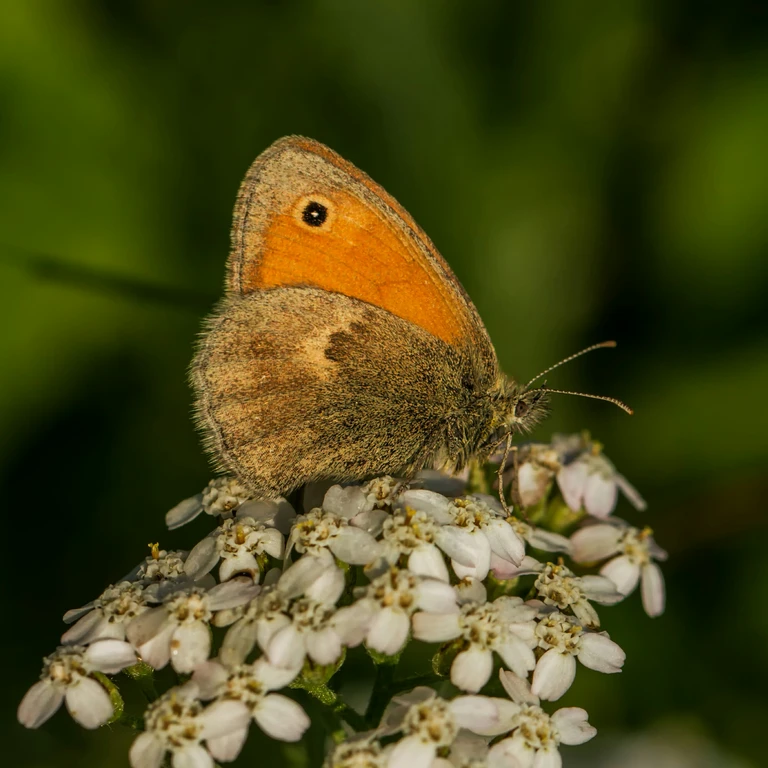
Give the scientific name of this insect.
Coenonympha pamphilus
